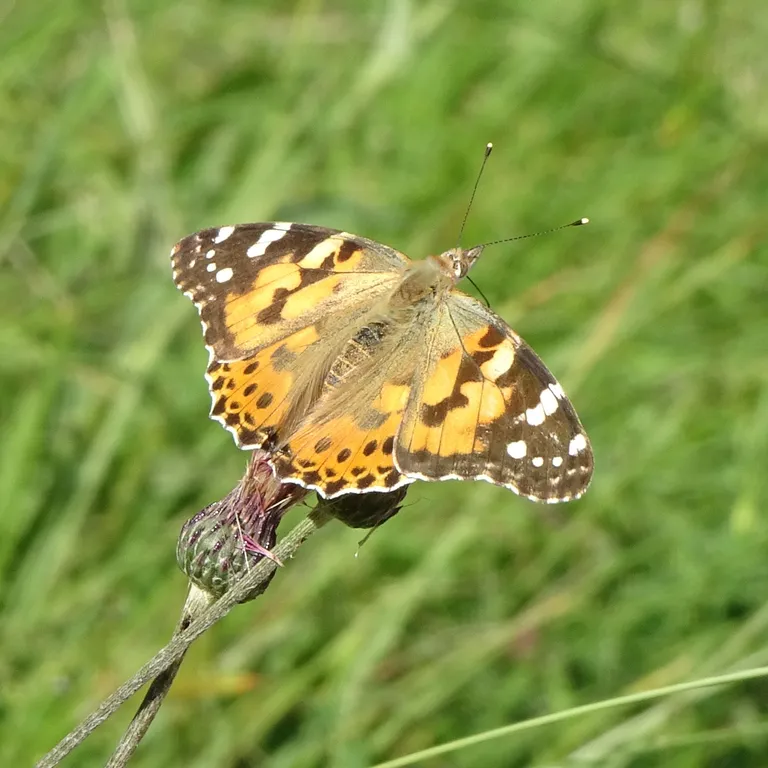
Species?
Vanessa cardui
